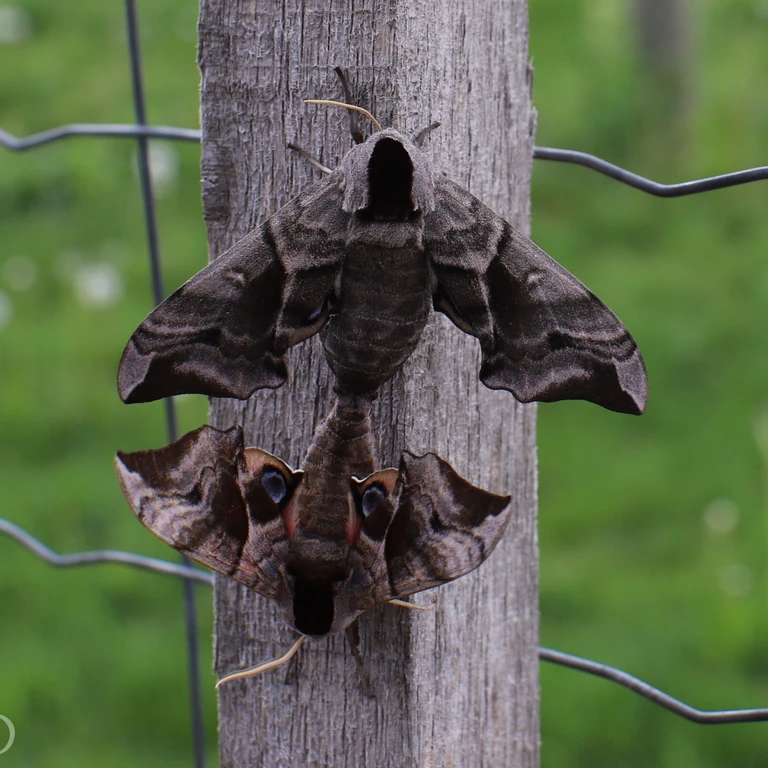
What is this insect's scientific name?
Smerinthus ocellata
